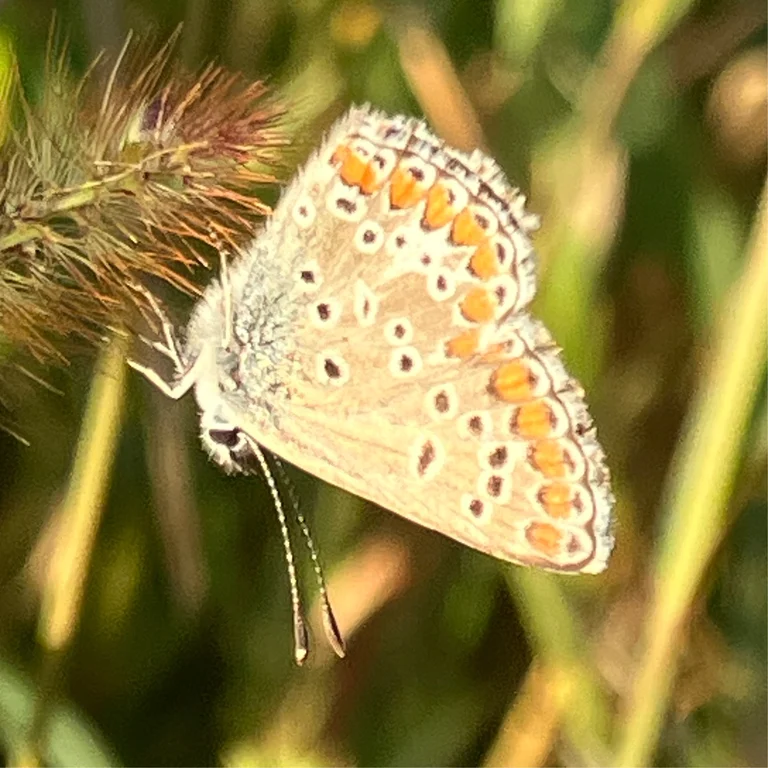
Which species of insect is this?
Aricia agestis/artaxerxes
